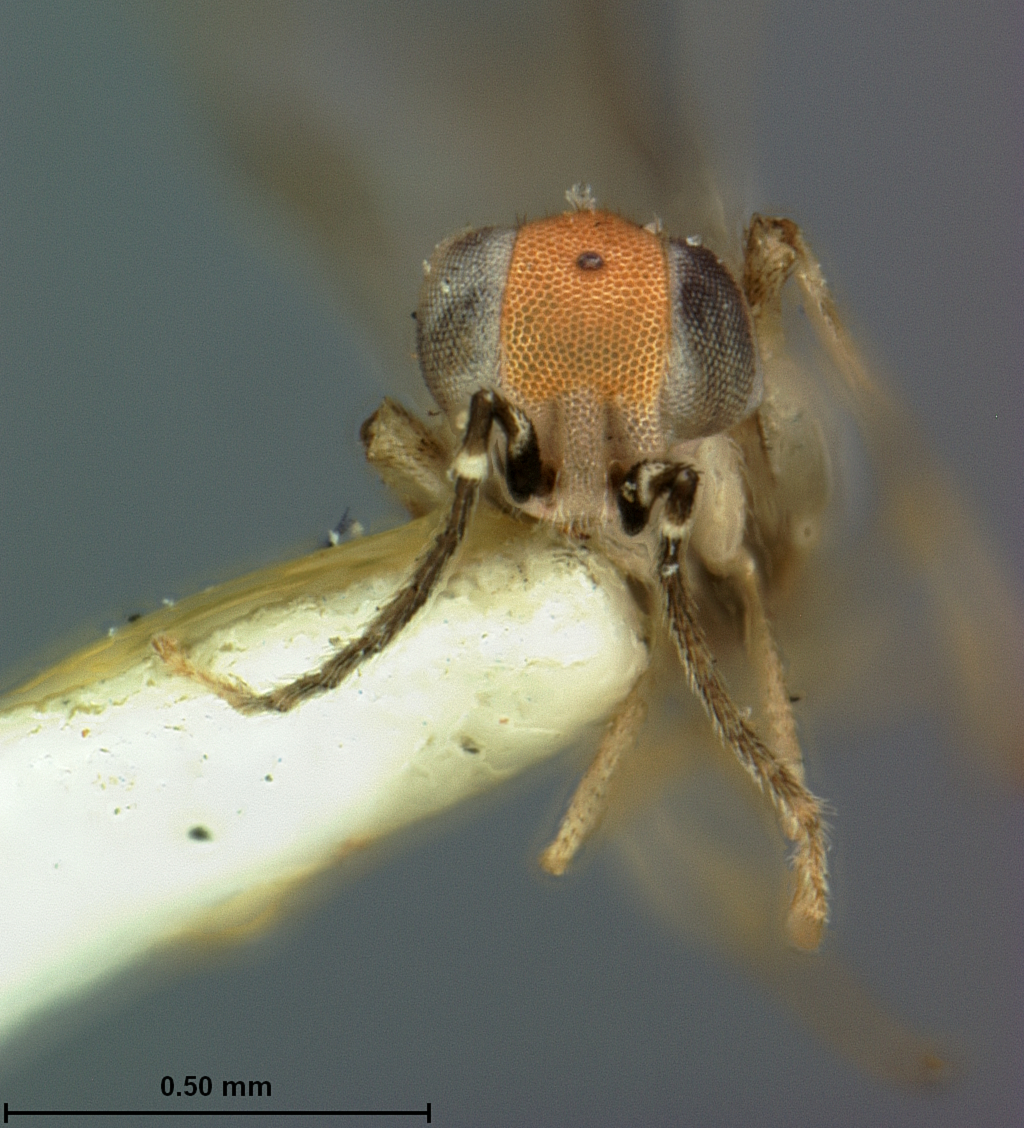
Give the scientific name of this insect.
Aphycus albiclavatus
